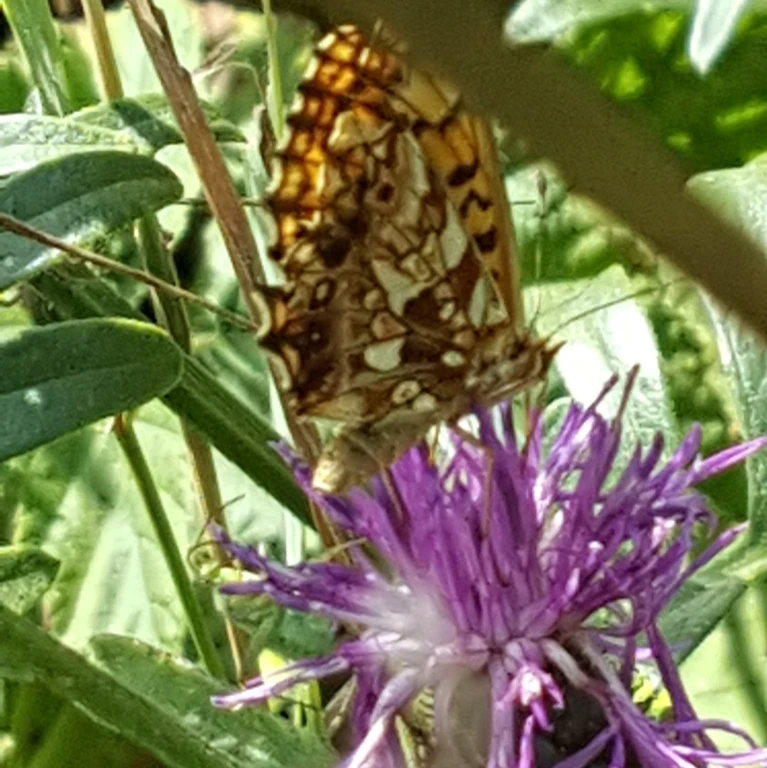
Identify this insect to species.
Boloria dia
